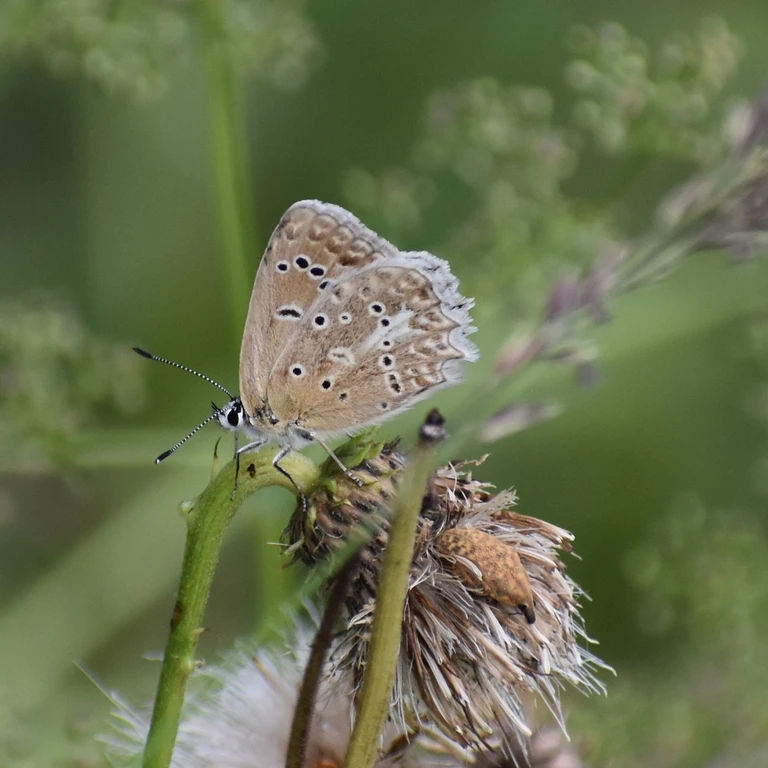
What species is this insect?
Polyommatus daphnis
